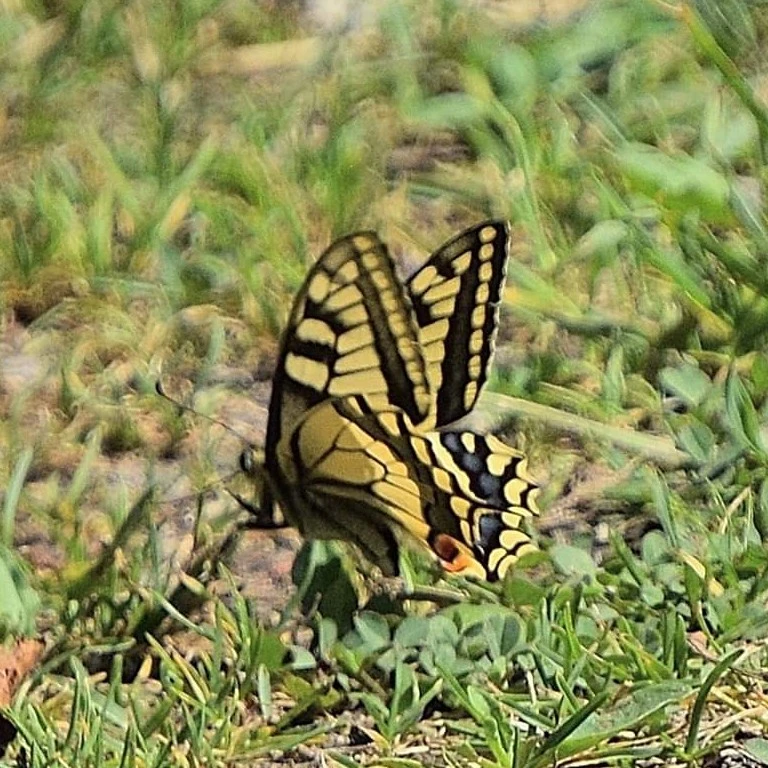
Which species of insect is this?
Papilio machaon
